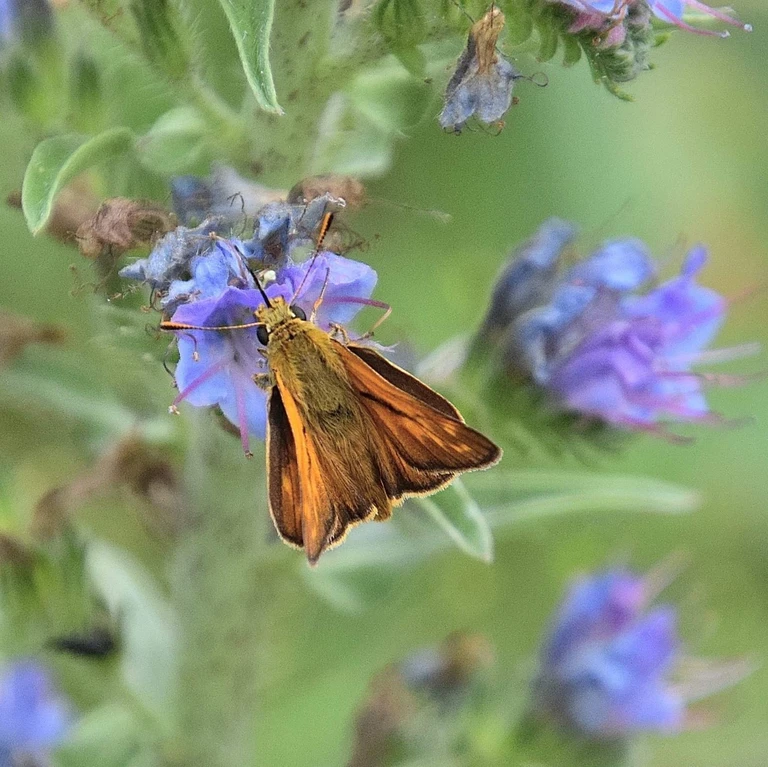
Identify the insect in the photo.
Ochlodes sylvanus (also Ochlodes venata)
